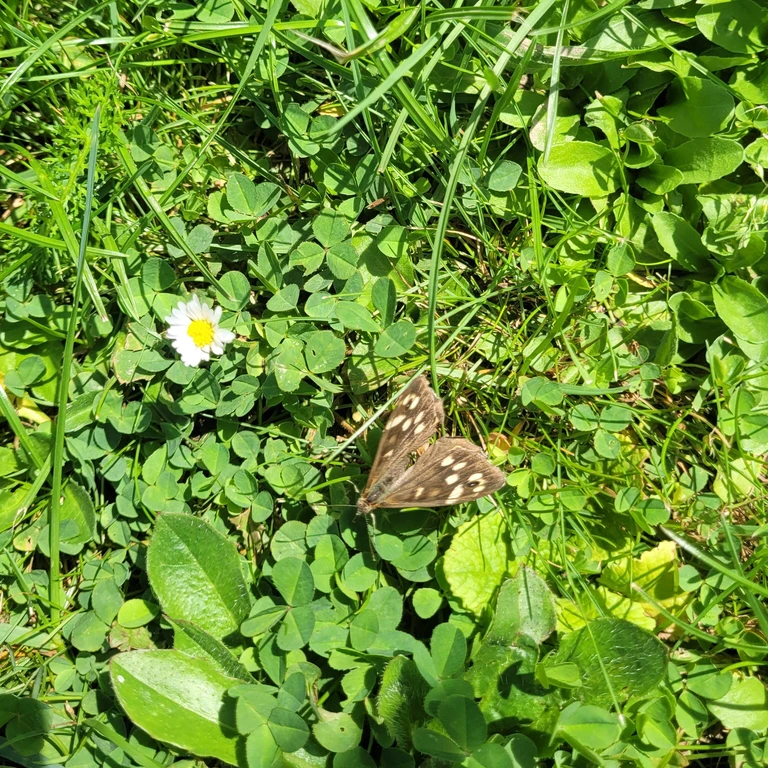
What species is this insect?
Pararge aegeria
